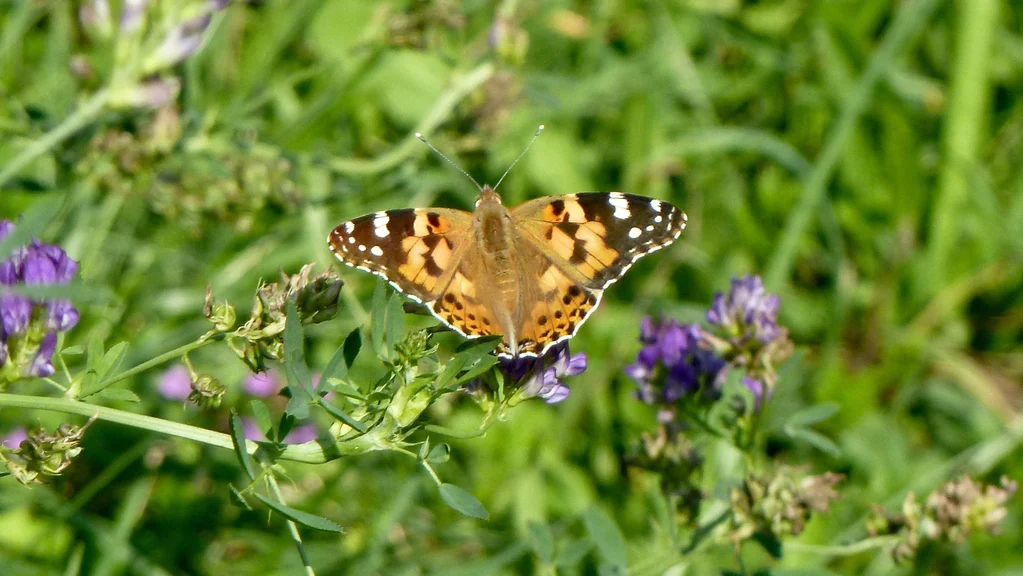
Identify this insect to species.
Vanessa cardui
